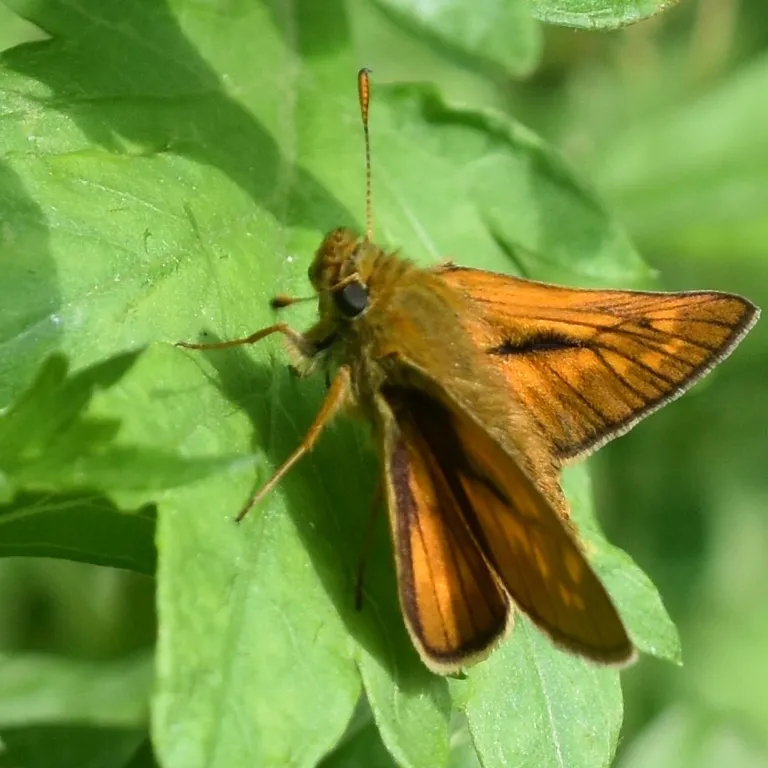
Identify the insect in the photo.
Ochlodes sylvanus (also Ochlodes venata)
